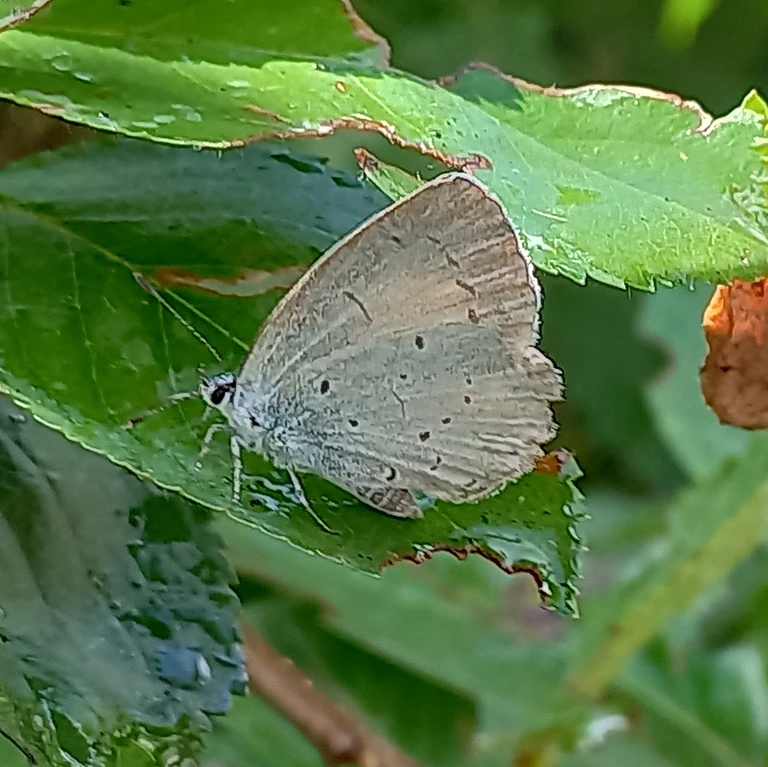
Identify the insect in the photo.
Celastrina argiolus
